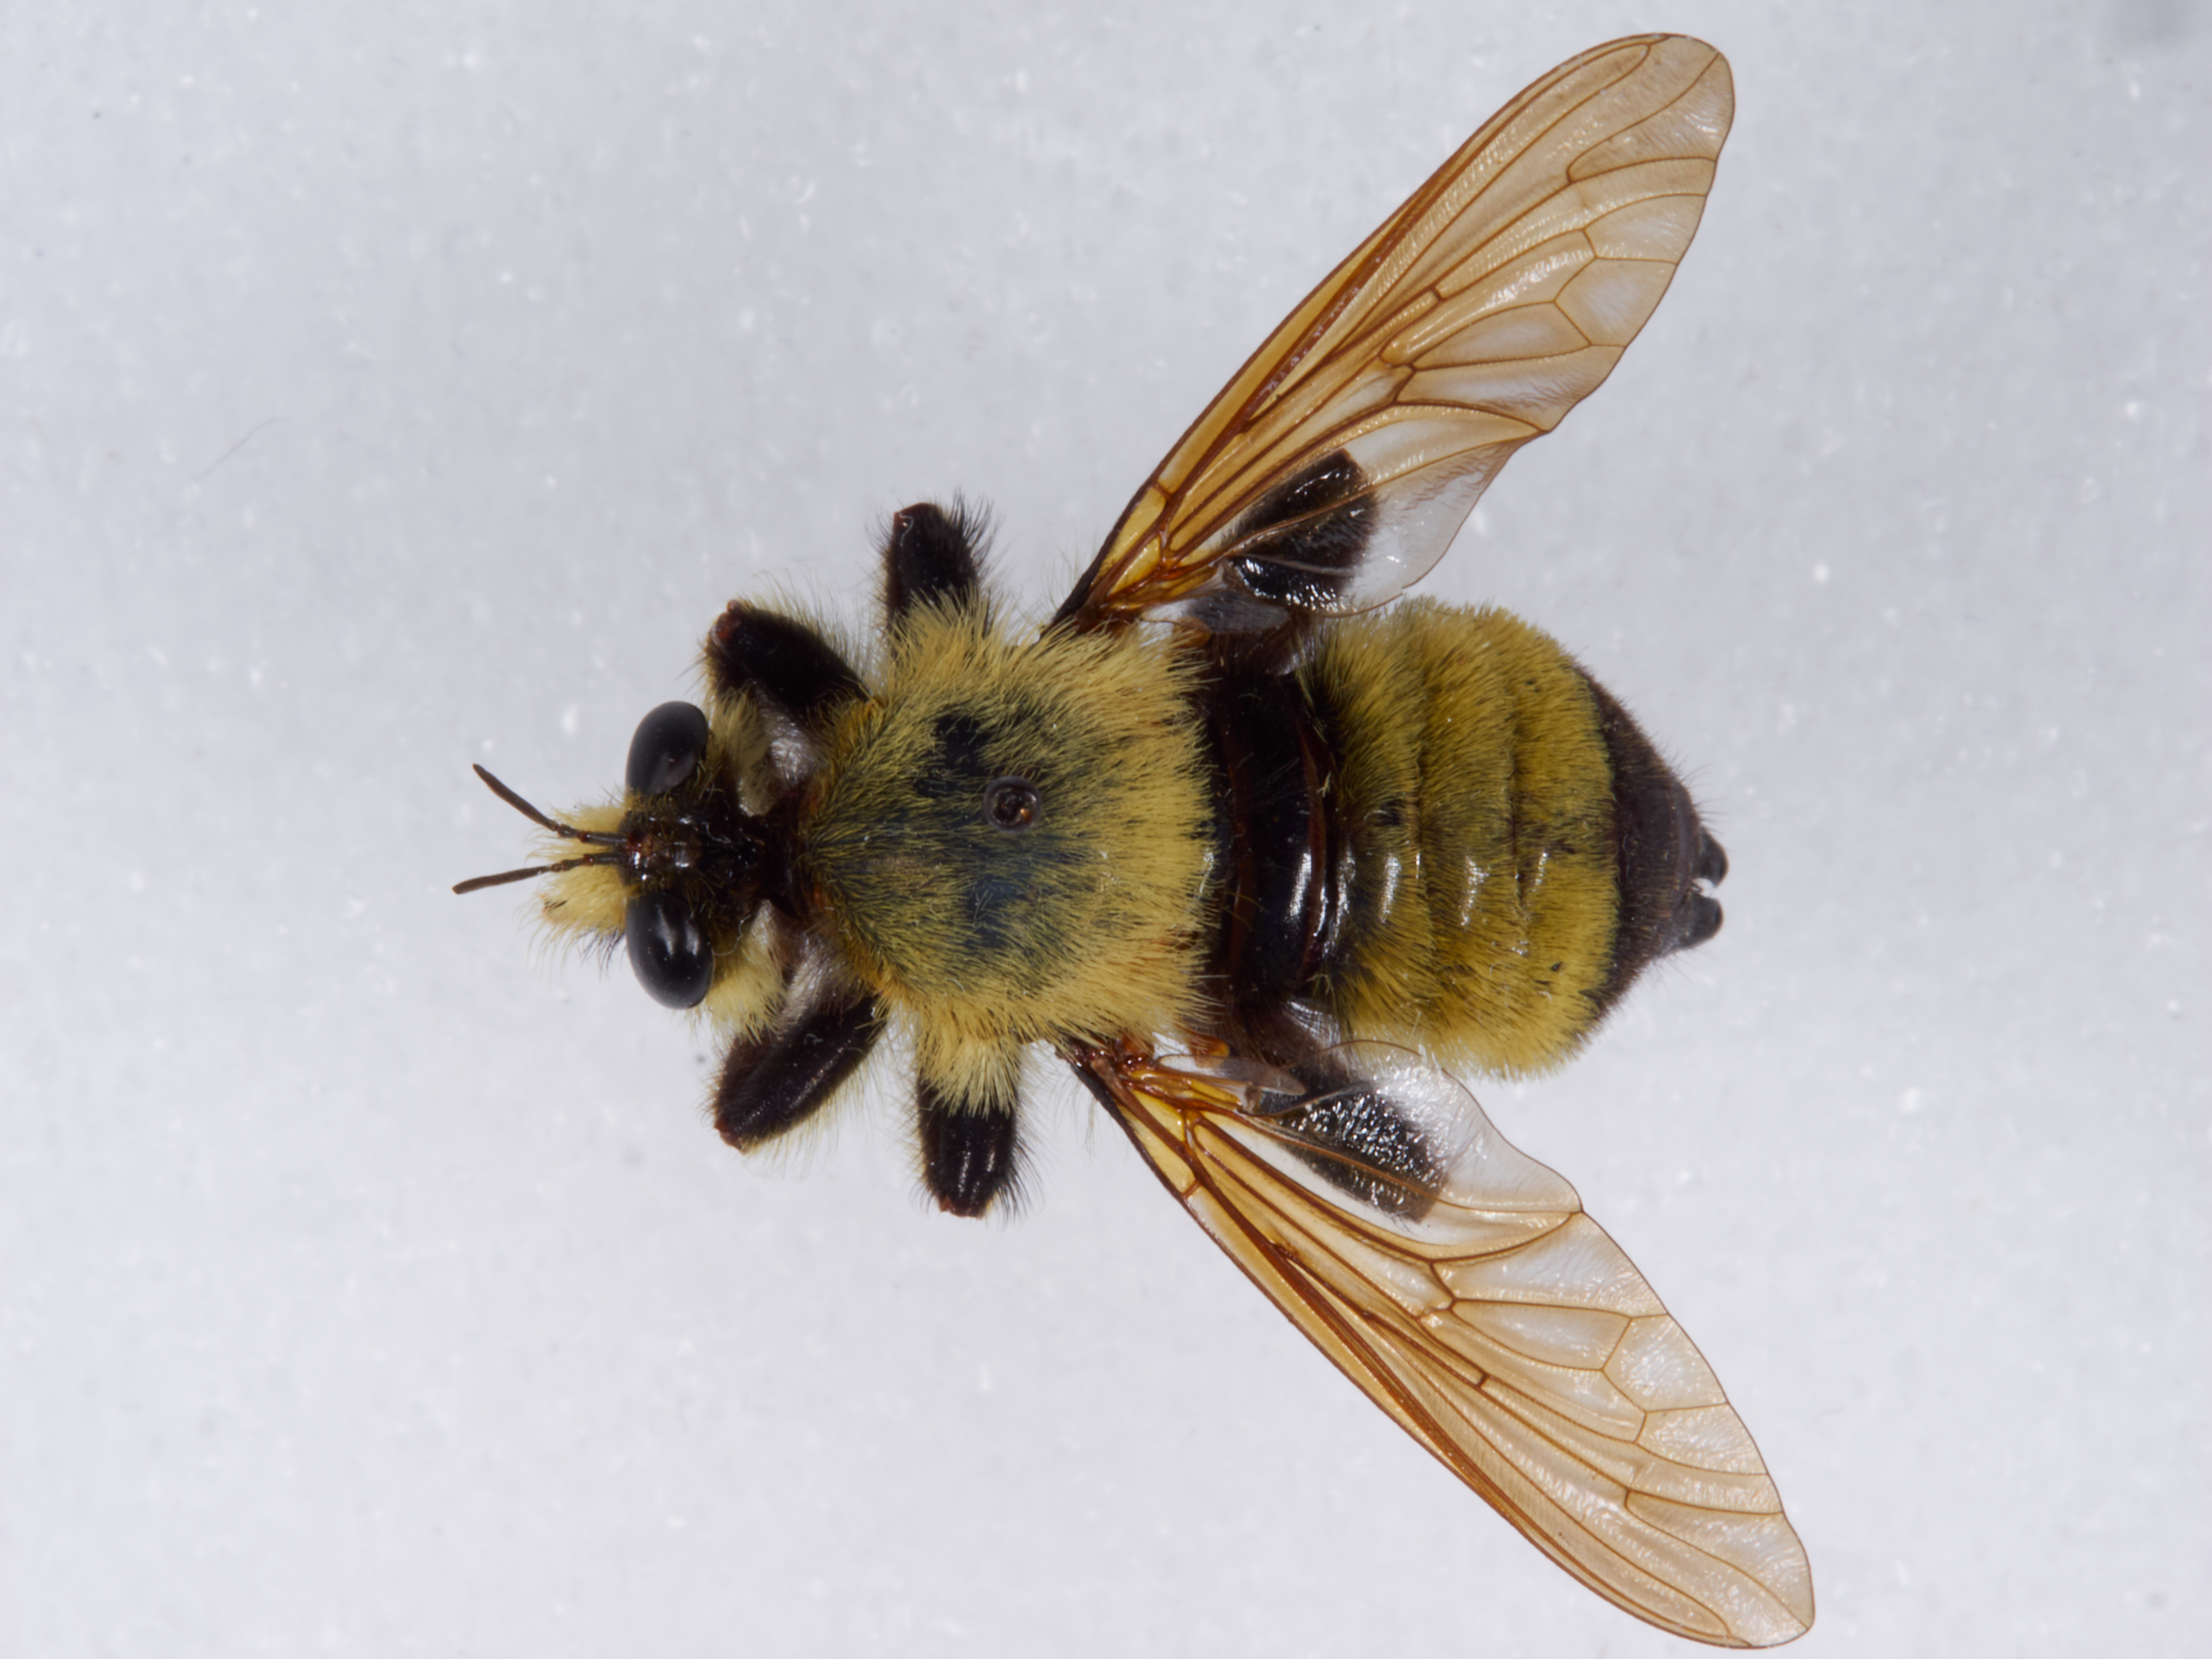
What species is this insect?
Laphria grossa
